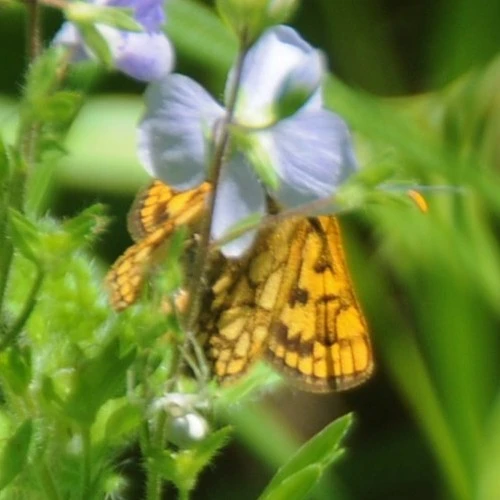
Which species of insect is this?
Carterocephalus palaemon
